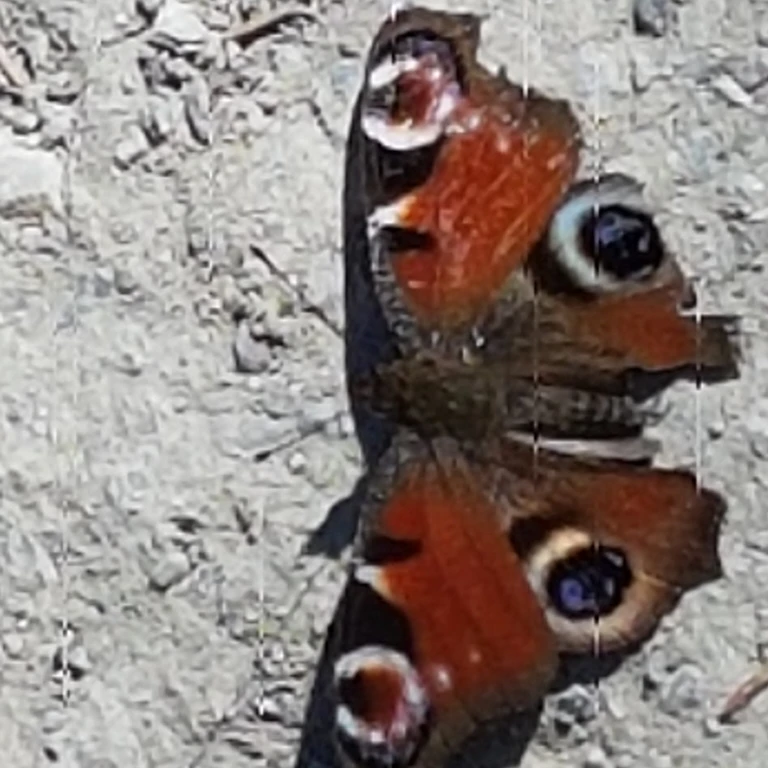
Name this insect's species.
Aglais io
